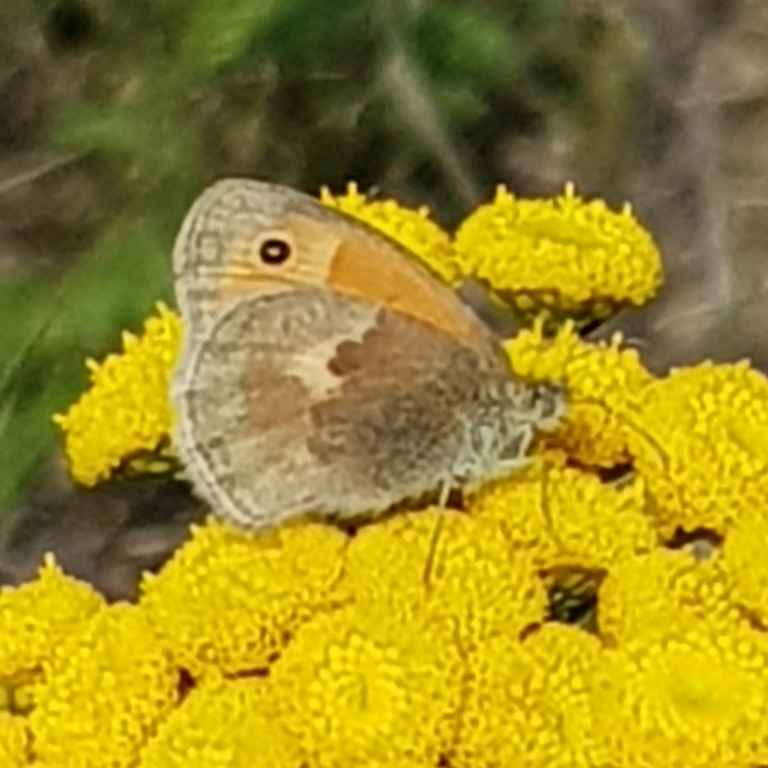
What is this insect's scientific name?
Coenonympha pamphilus
